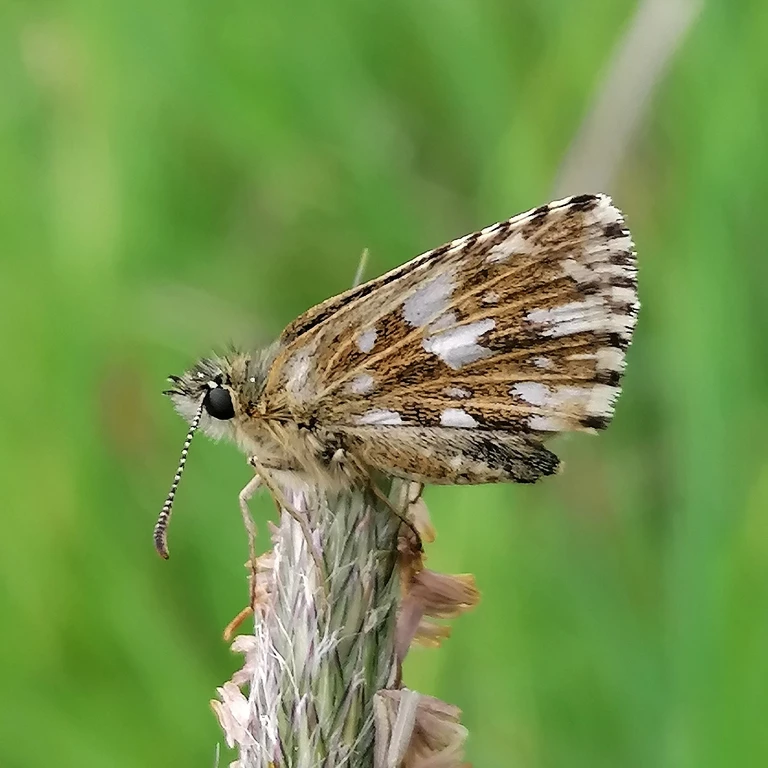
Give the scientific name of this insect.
Pyrgus malvae
